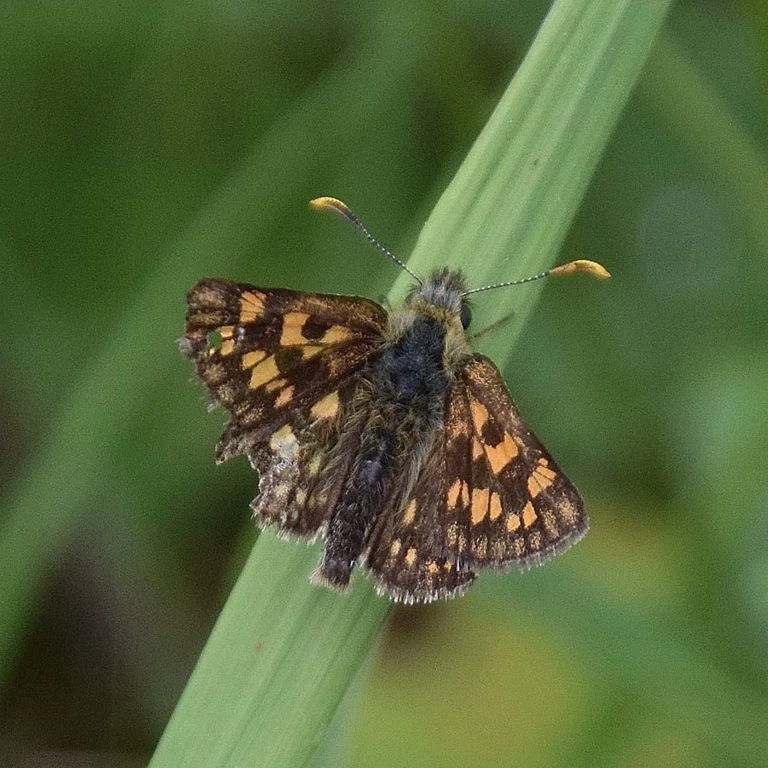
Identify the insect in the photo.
Carterocephalus palaemon
